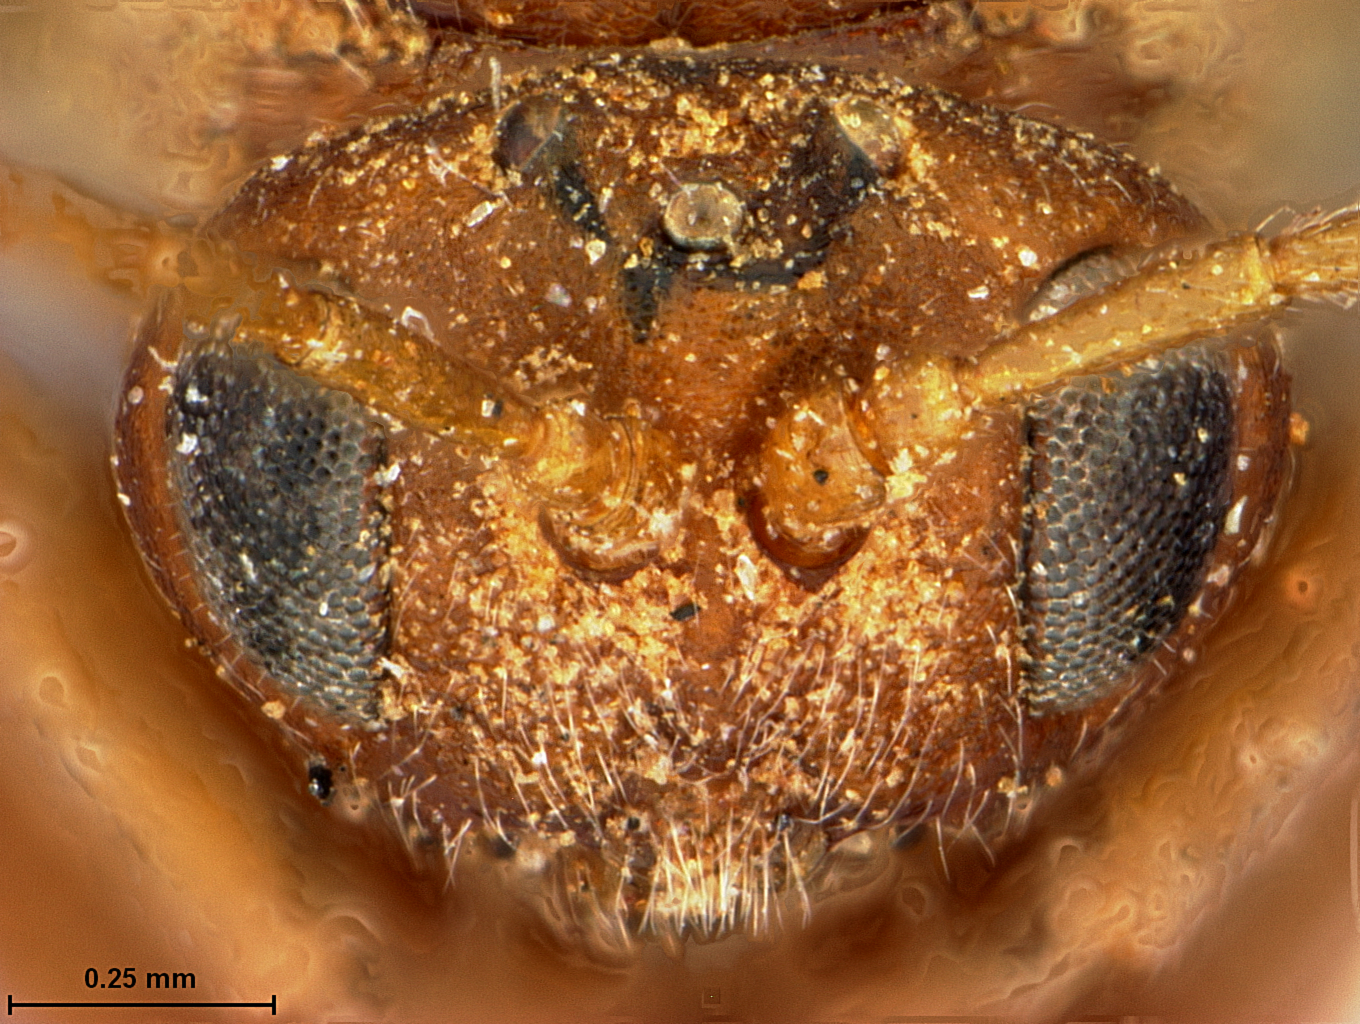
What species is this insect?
Callirhytis attigua
